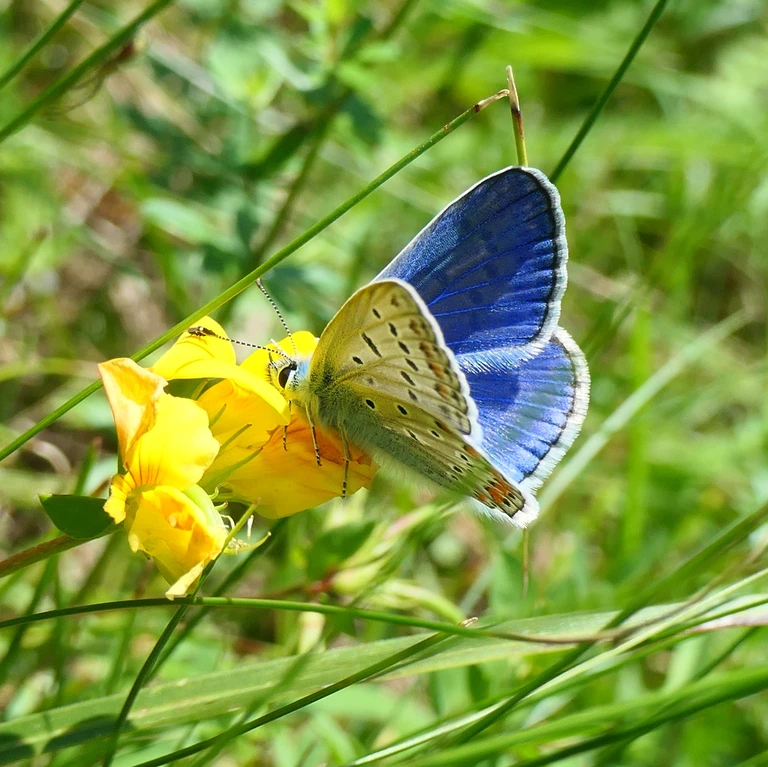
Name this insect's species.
Polyommatus icarus
